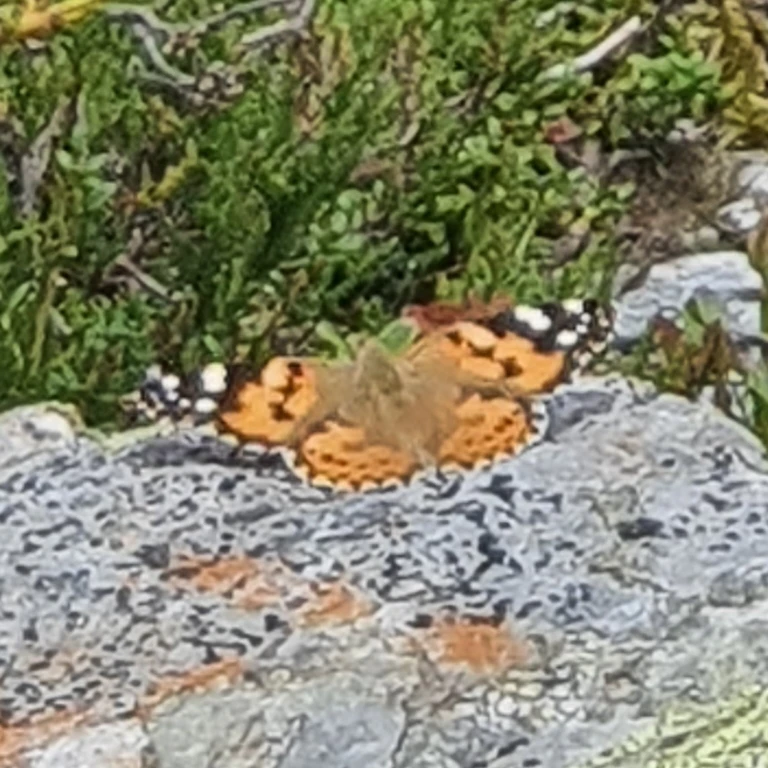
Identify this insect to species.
Vanessa cardui
